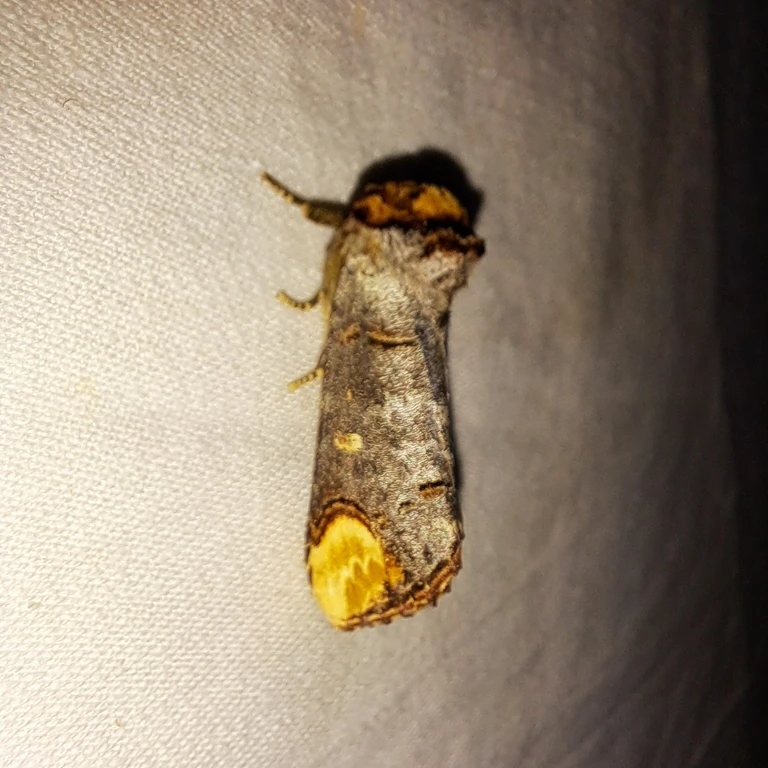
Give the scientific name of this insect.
Phalera bucephala
